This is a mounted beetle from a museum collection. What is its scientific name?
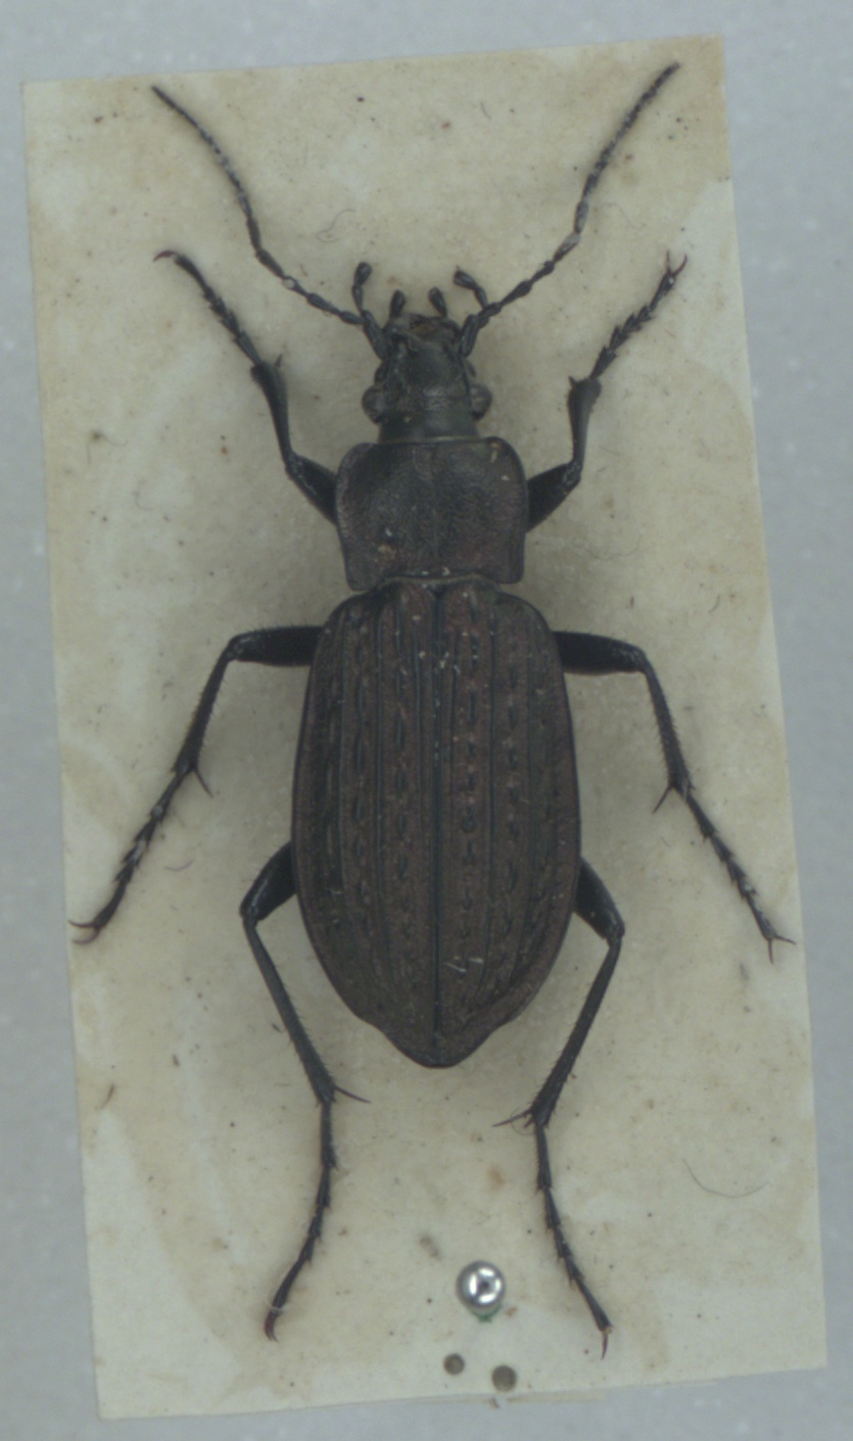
Carabus granulatus
